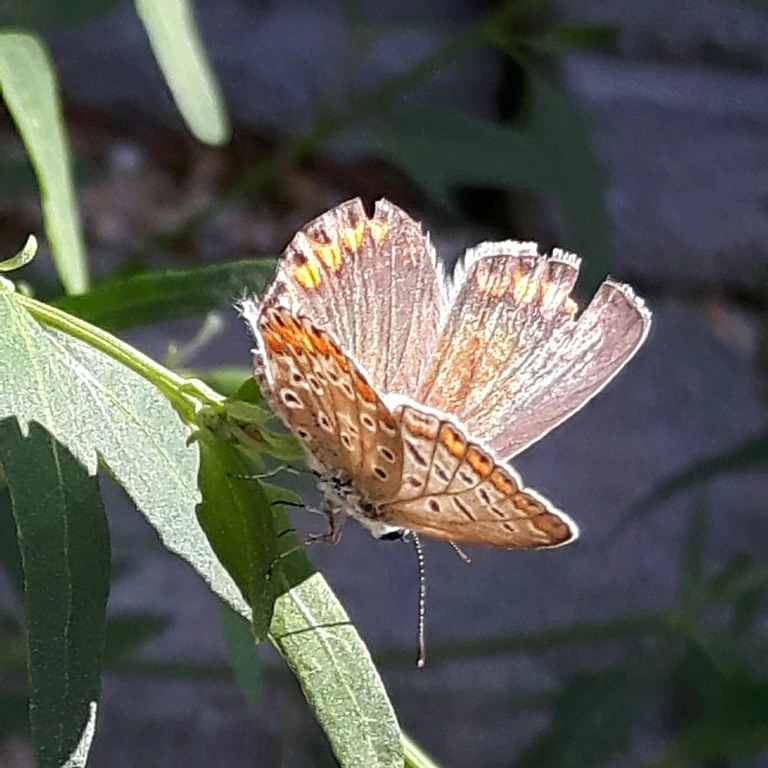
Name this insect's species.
Polyommatus icarus
